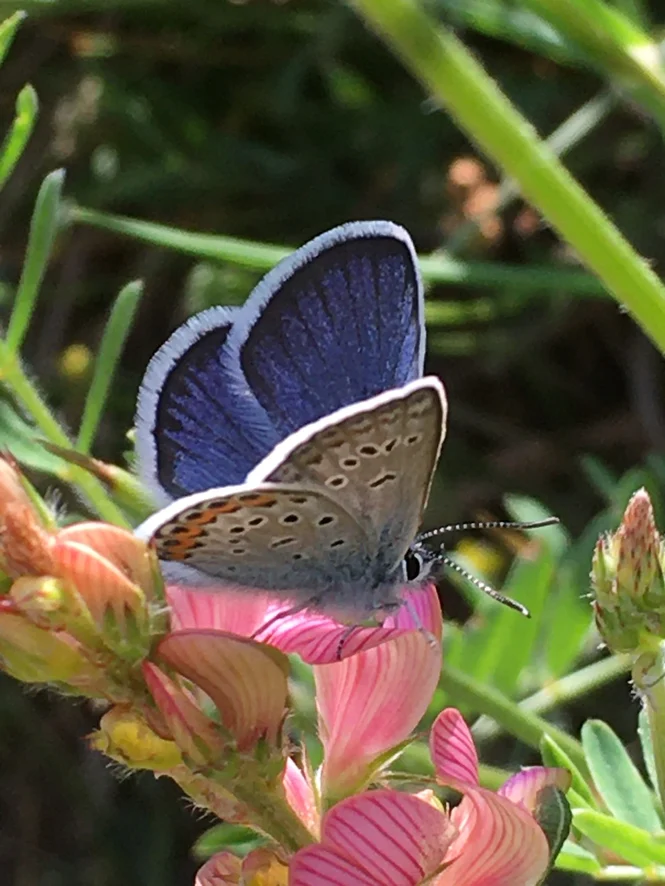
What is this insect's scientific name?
Plebejus argus
